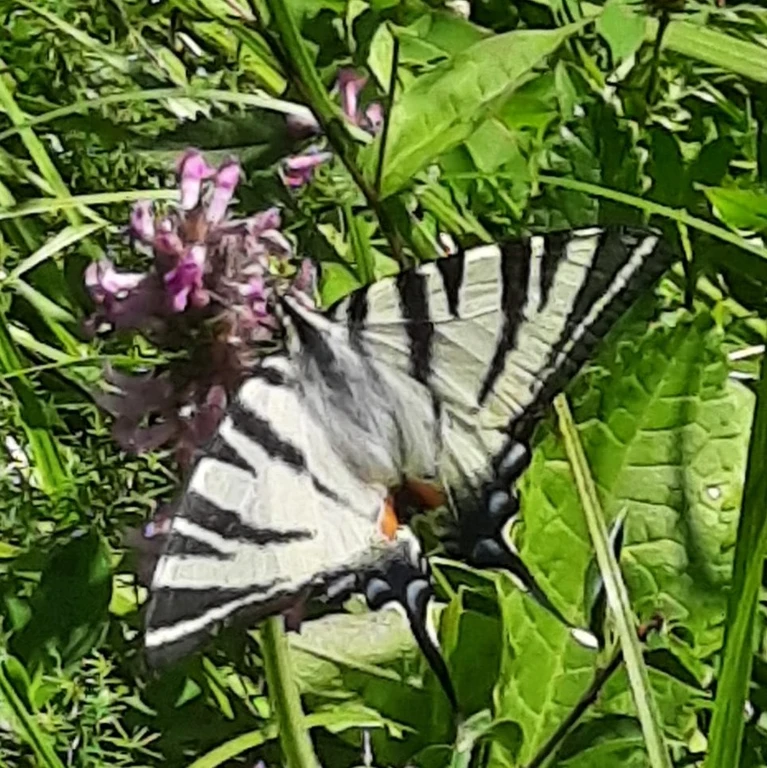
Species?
Iphiclides podalirius
